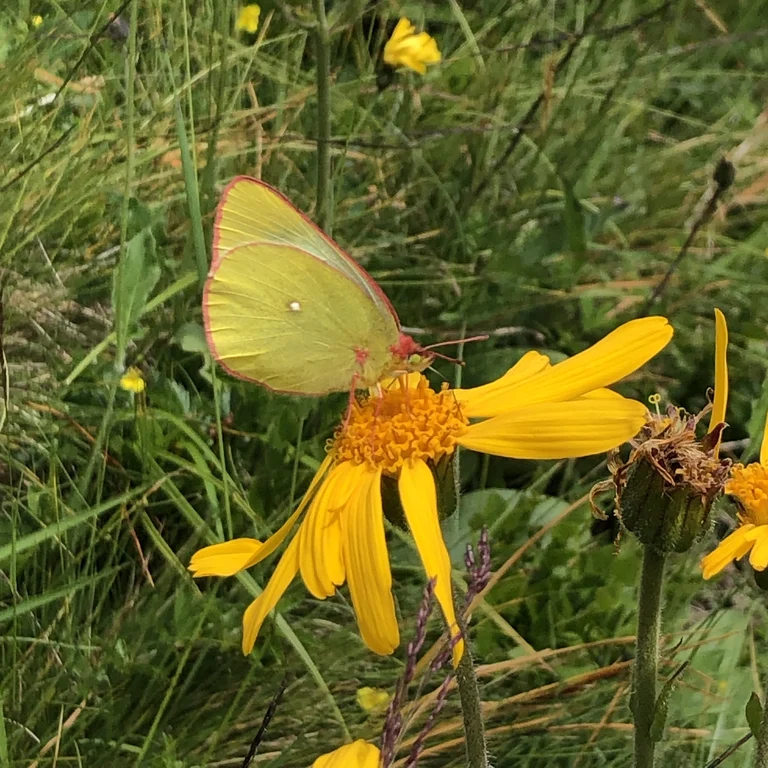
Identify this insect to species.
Colias palaeno
